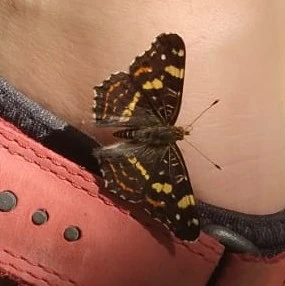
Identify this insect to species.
Araschnia levana
